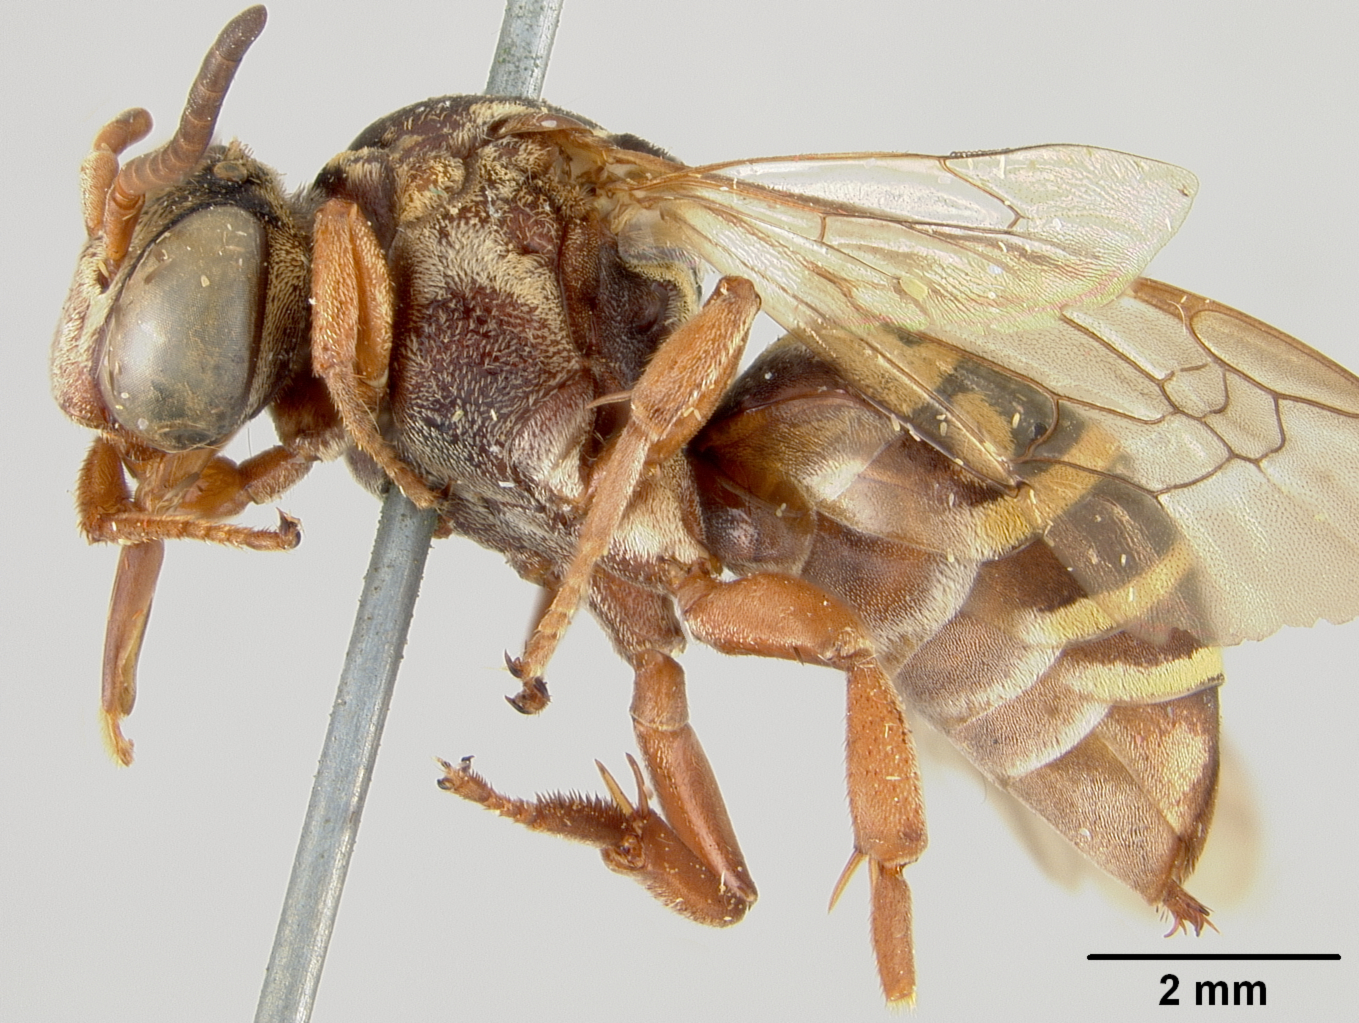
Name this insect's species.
Triepeolus foxii
